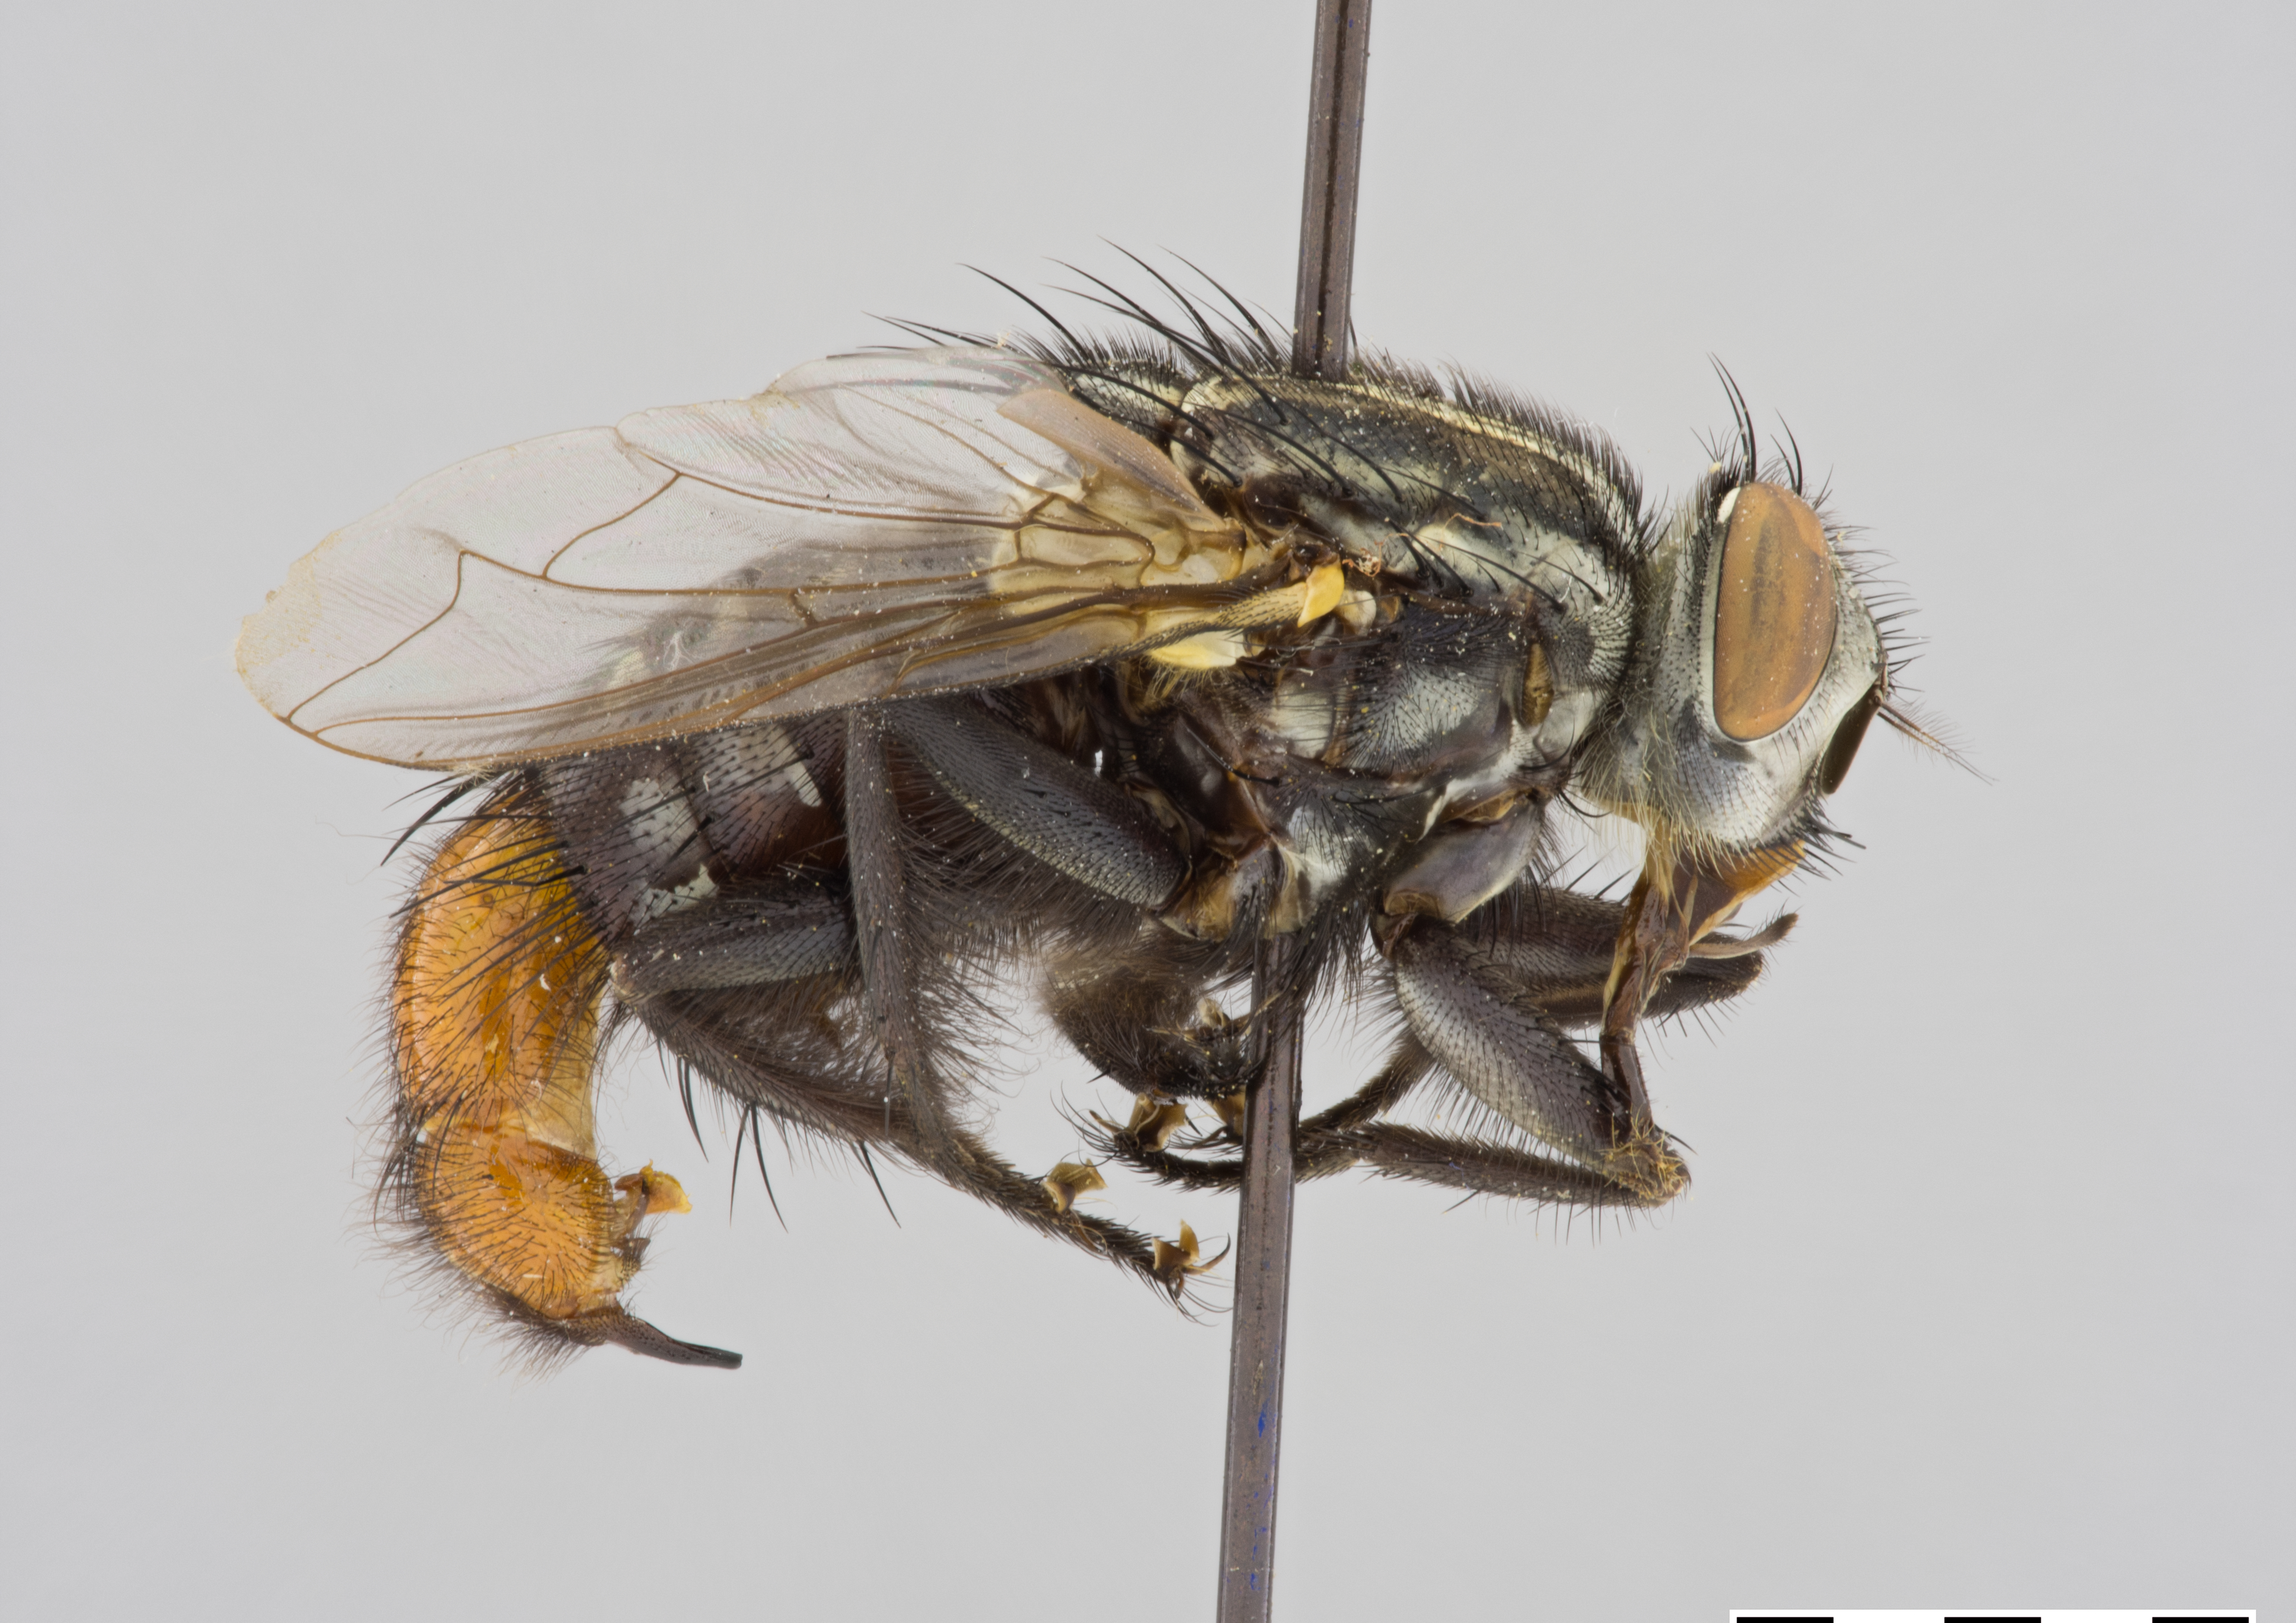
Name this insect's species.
Peckia hillifera (also Sarcophaga hillifera)
